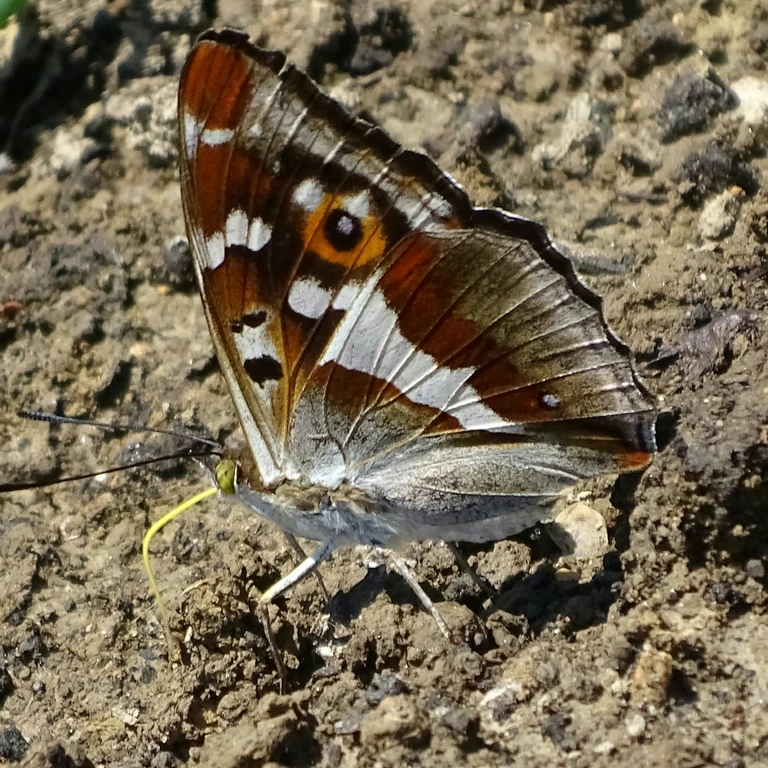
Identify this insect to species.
Apatura iris
